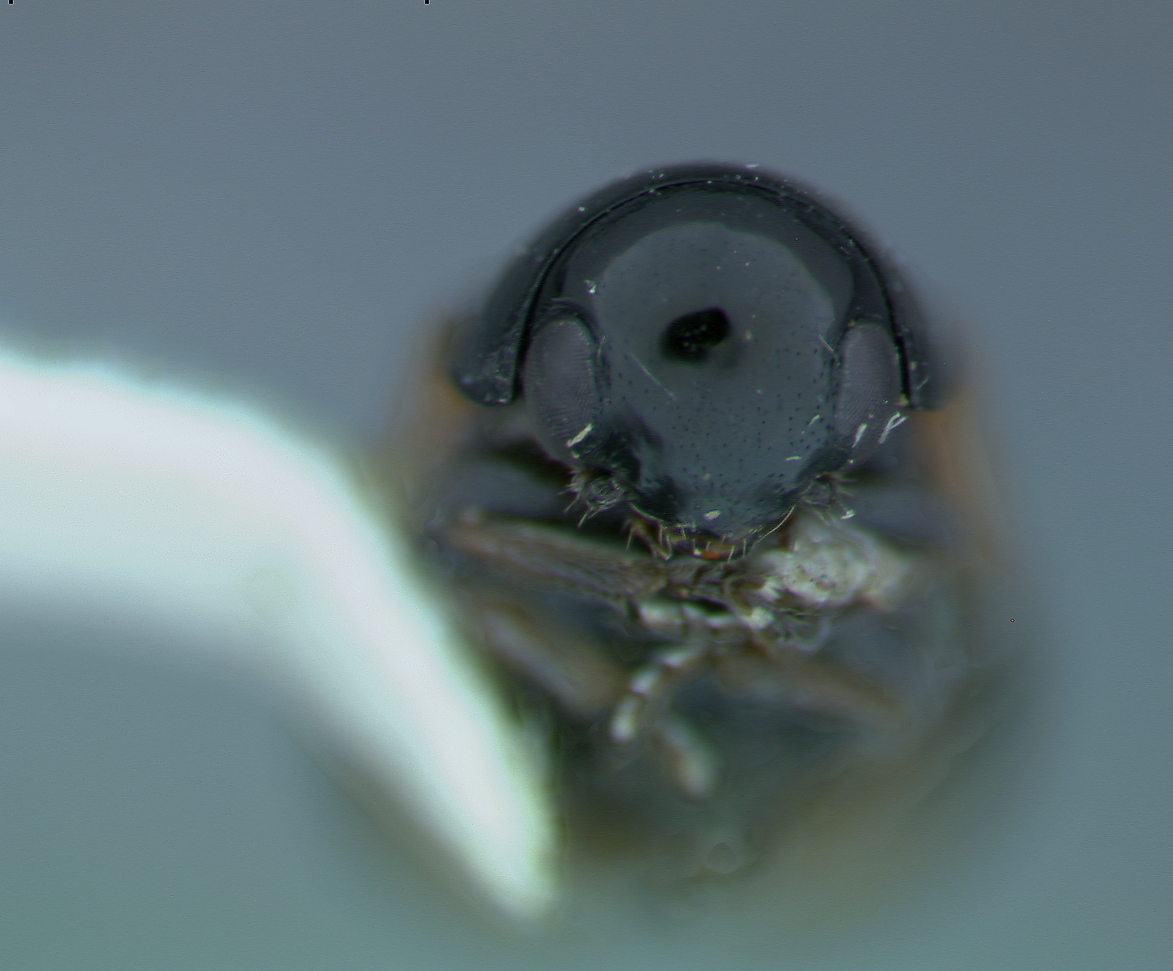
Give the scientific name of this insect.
Babia meridionalis
